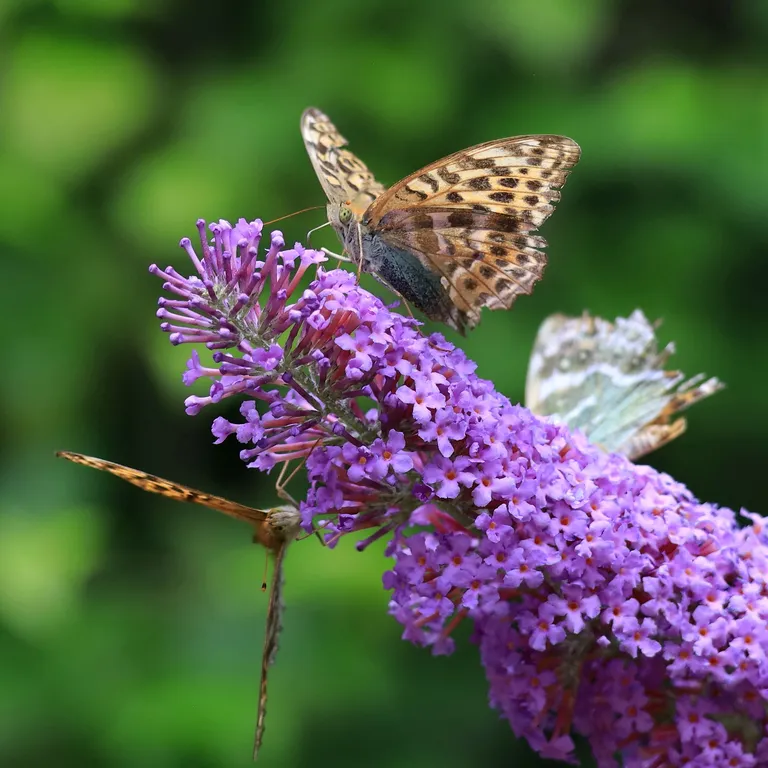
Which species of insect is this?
Argynnis paphia
